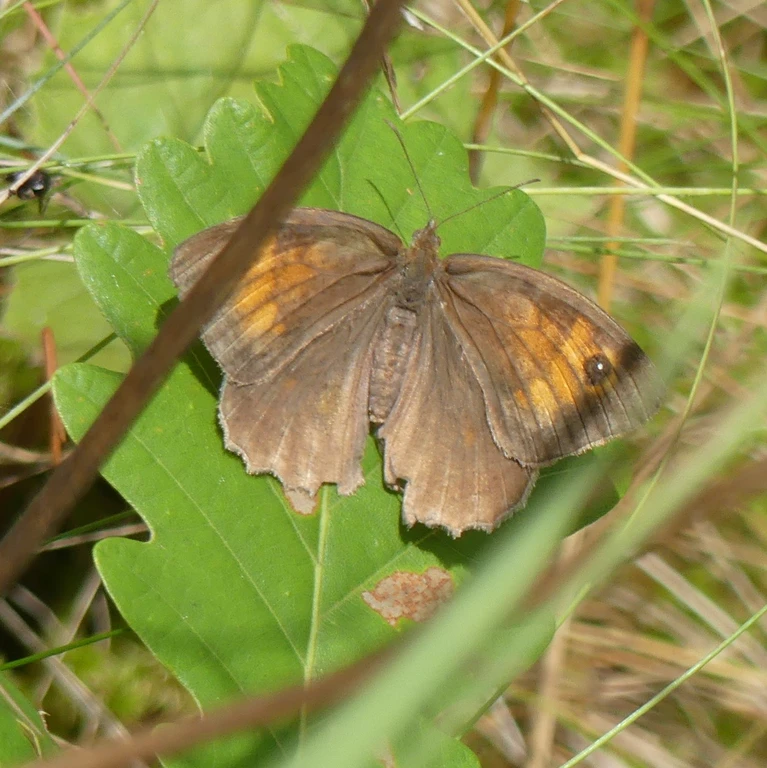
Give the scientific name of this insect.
Maniola jurtina
